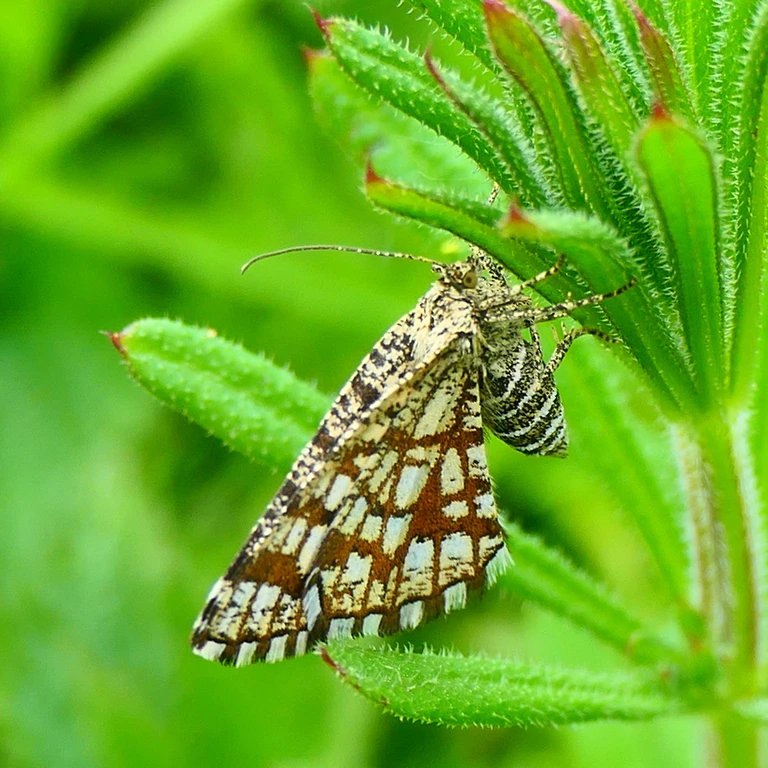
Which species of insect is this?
Chiasmia clathrata
